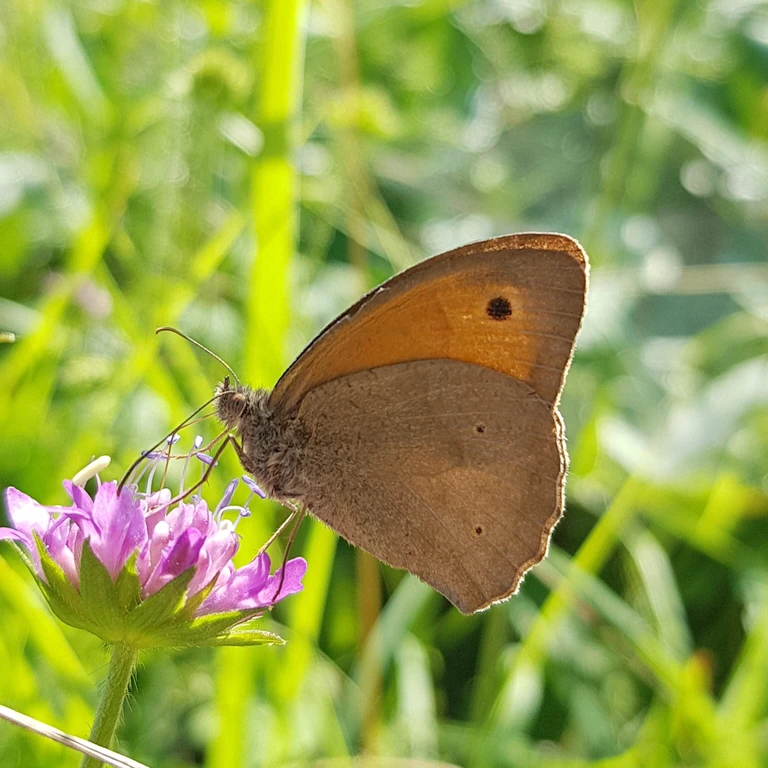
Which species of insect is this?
Maniola jurtina
